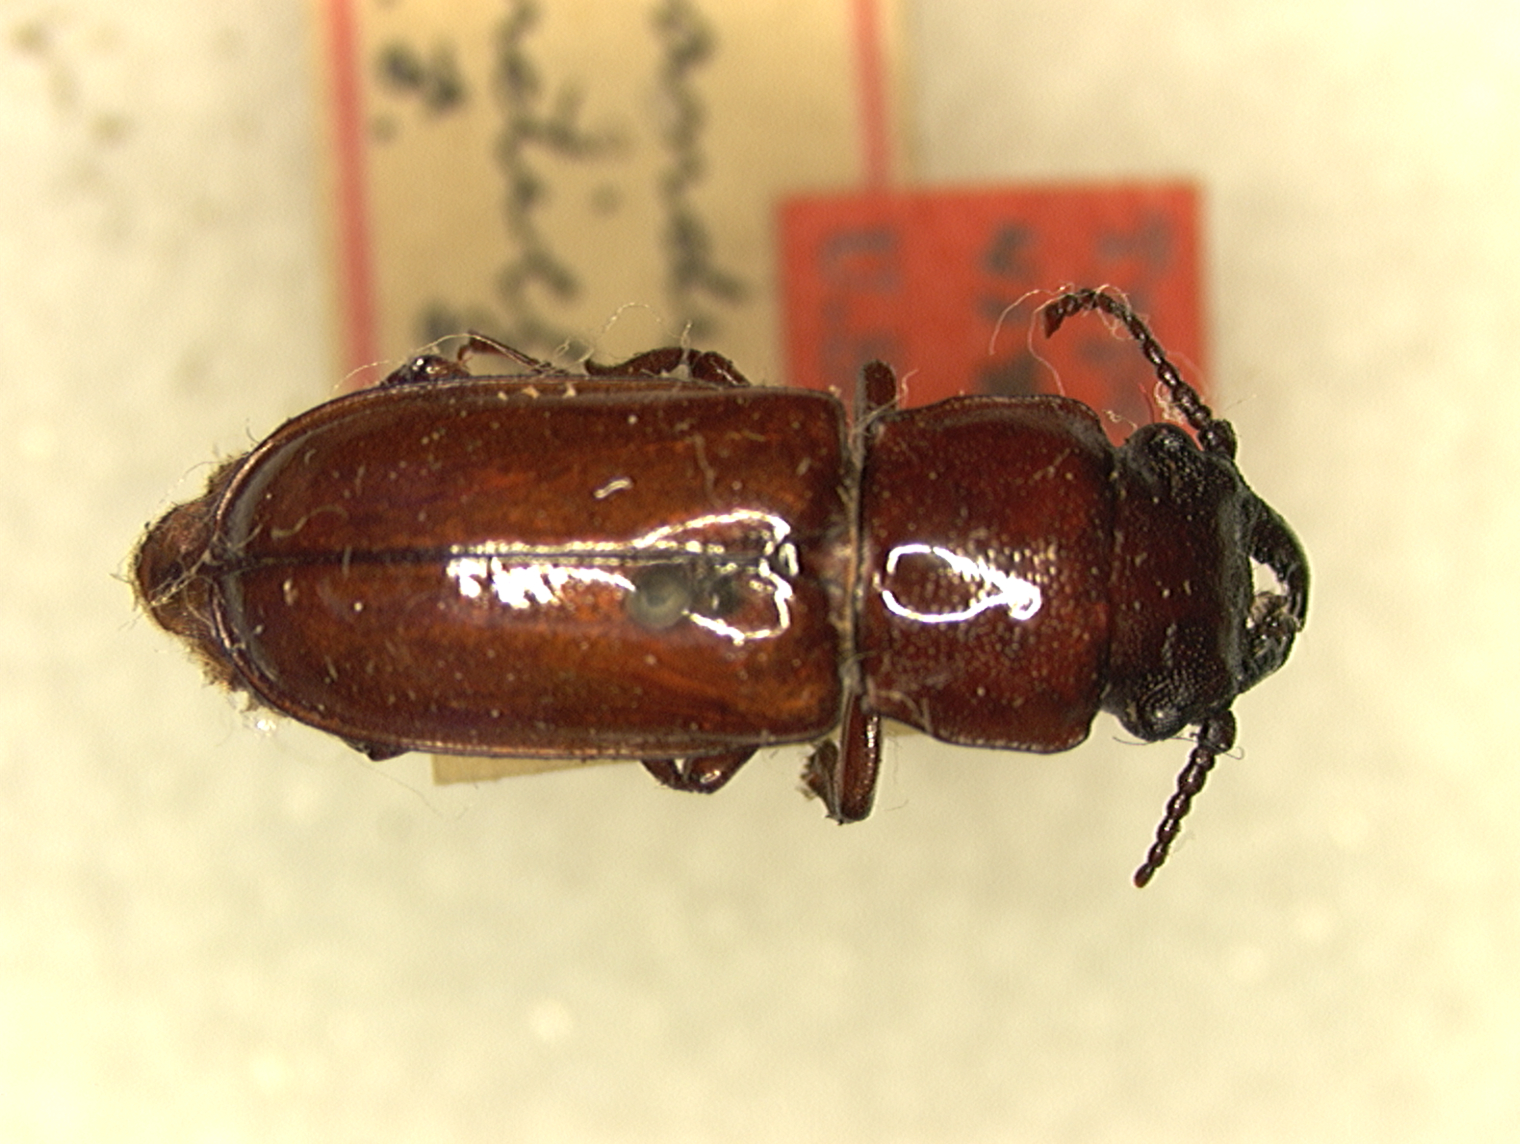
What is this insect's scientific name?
Parandra punctillata (also Neandra marginicollis)
